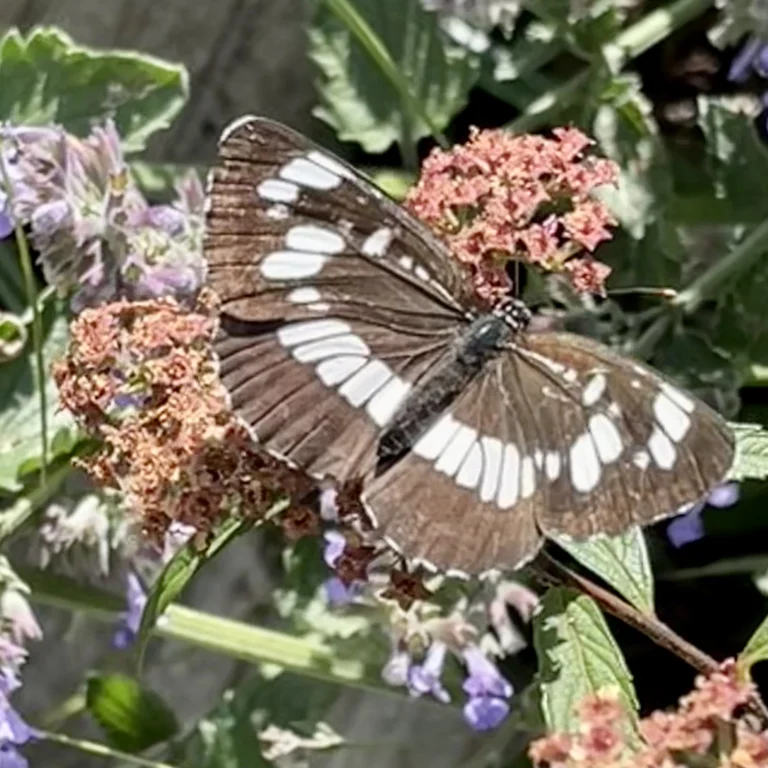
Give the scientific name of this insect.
Neptis rivularis
